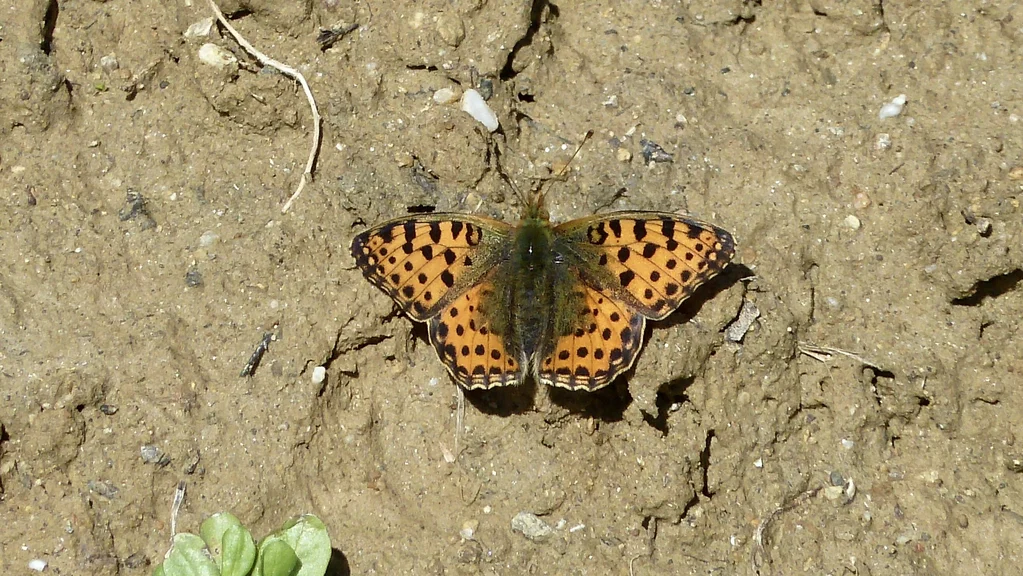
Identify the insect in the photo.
Issoria lathonia
